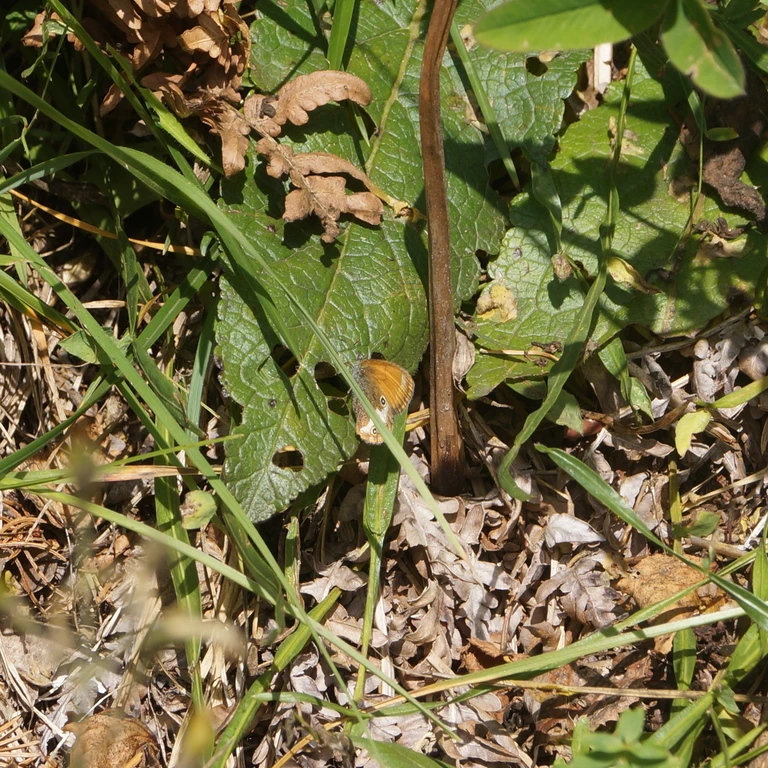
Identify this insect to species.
Coenonympha arcania
